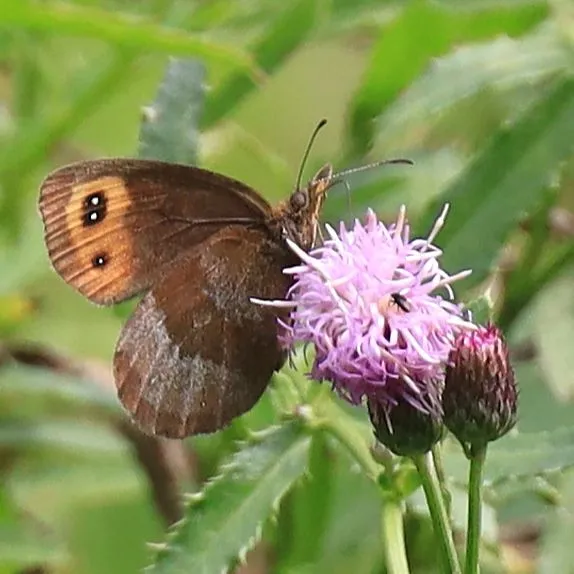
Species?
Erebia aethiops
